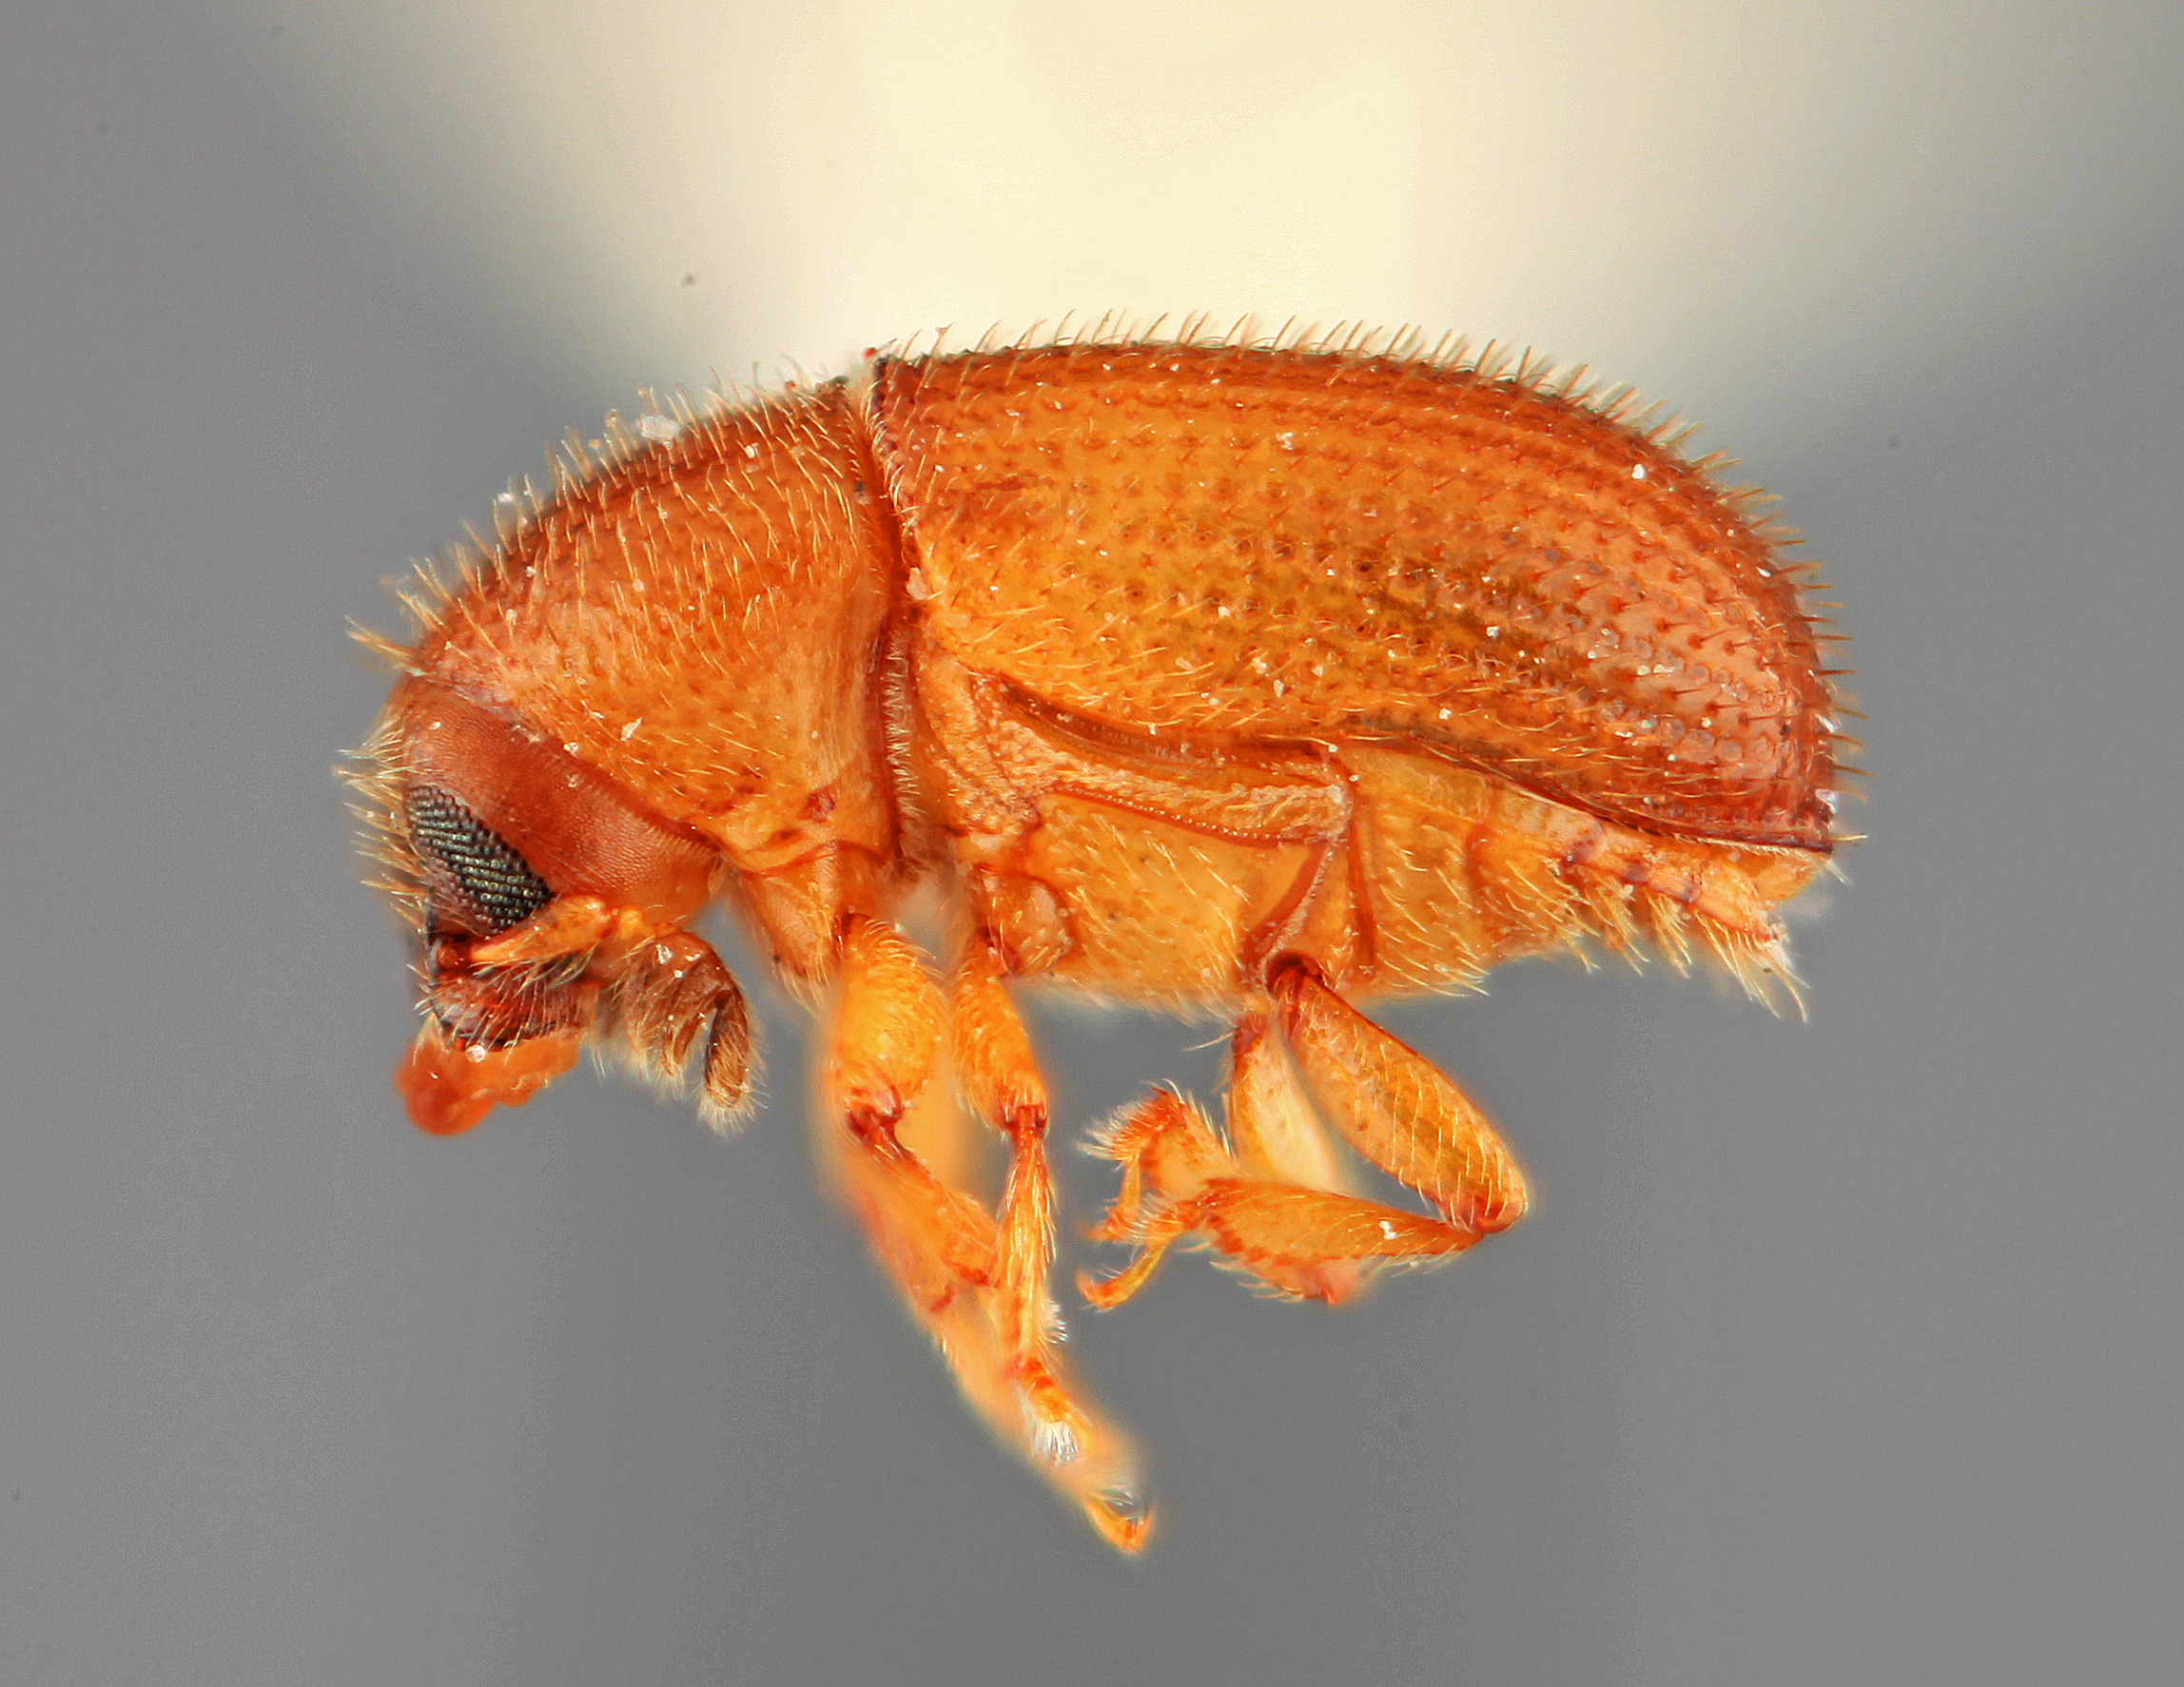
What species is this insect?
Phloeotribus simplicidens
